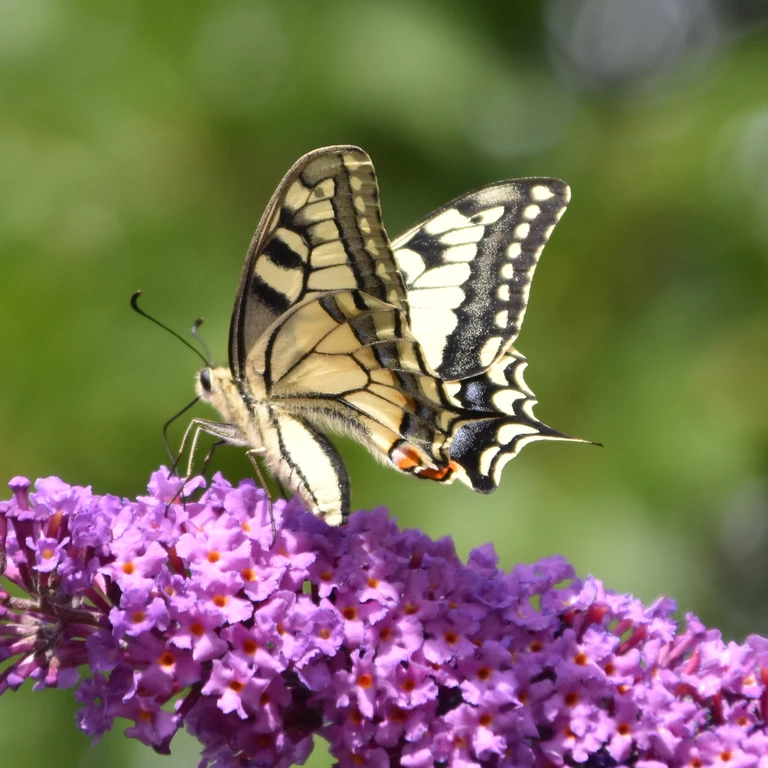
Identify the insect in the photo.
Papilio machaon
